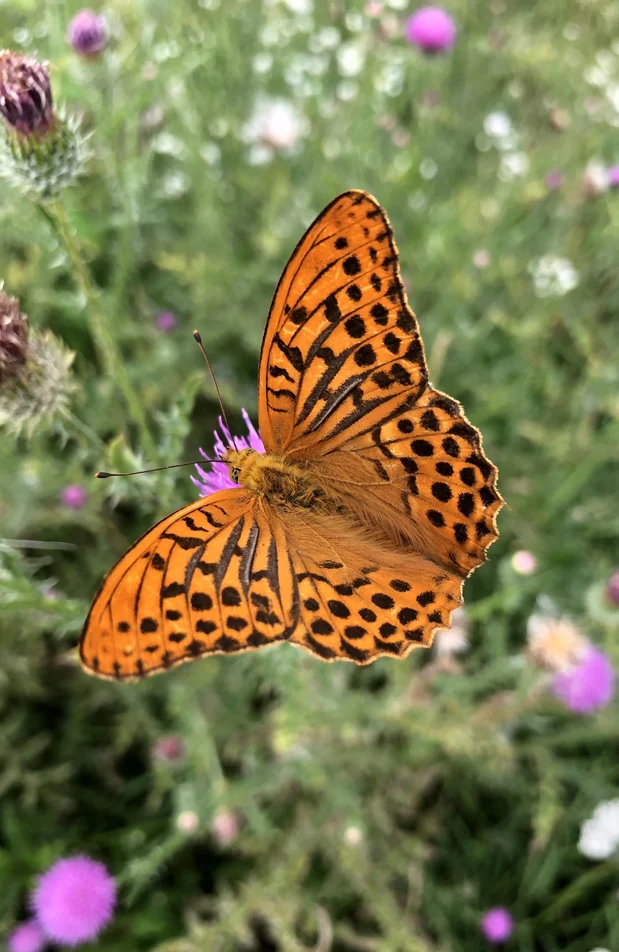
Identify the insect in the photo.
Argynnis paphia
